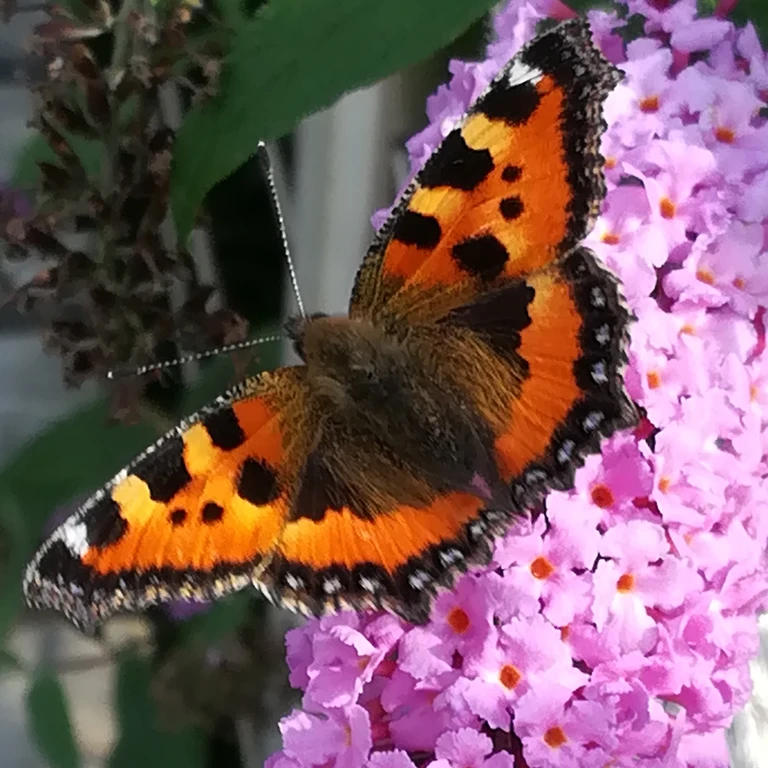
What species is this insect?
Aglais urticae
